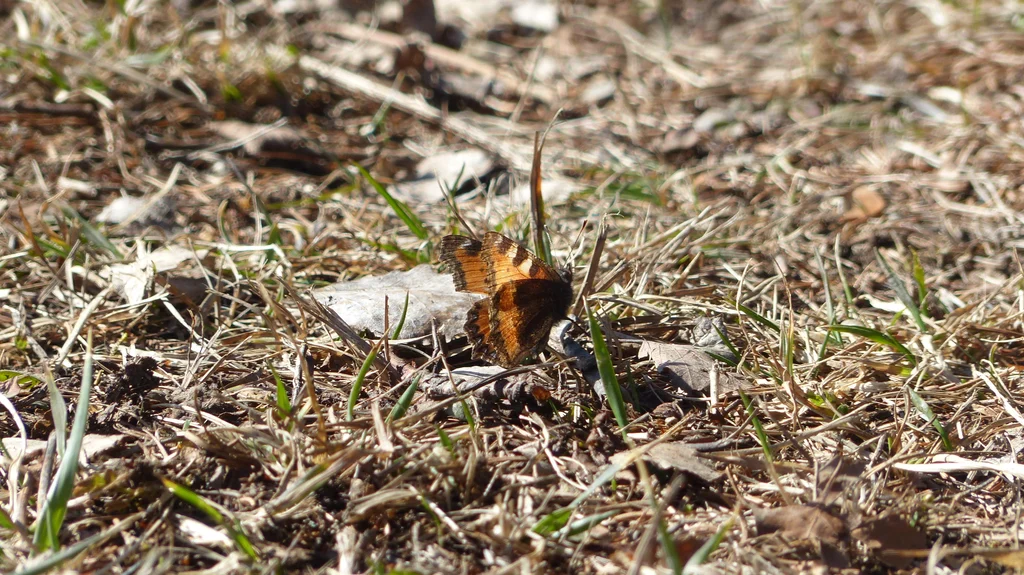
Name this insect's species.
Aglais urticae
